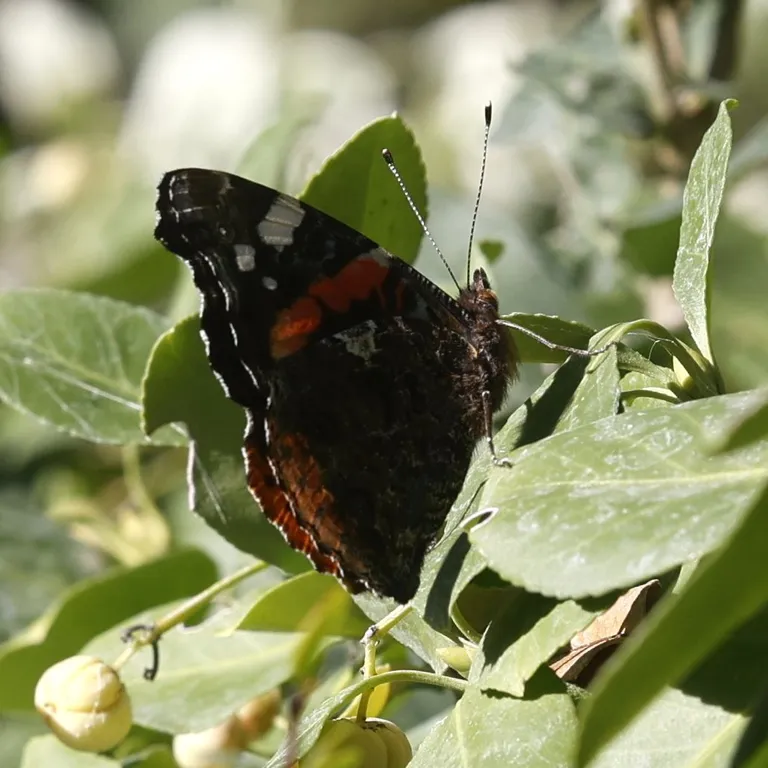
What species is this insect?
Vanessa atalanta
